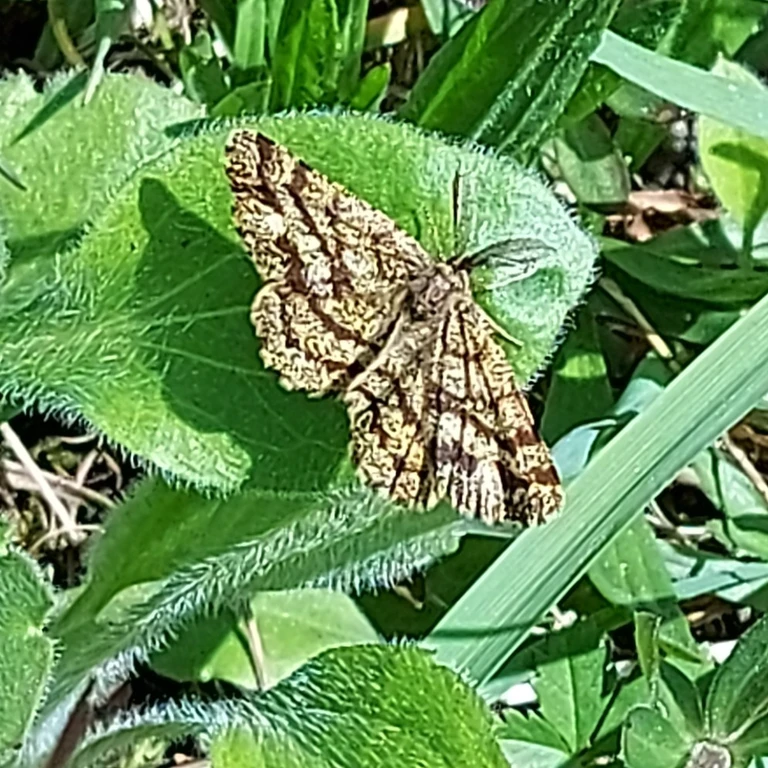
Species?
Ematurga atomaria
